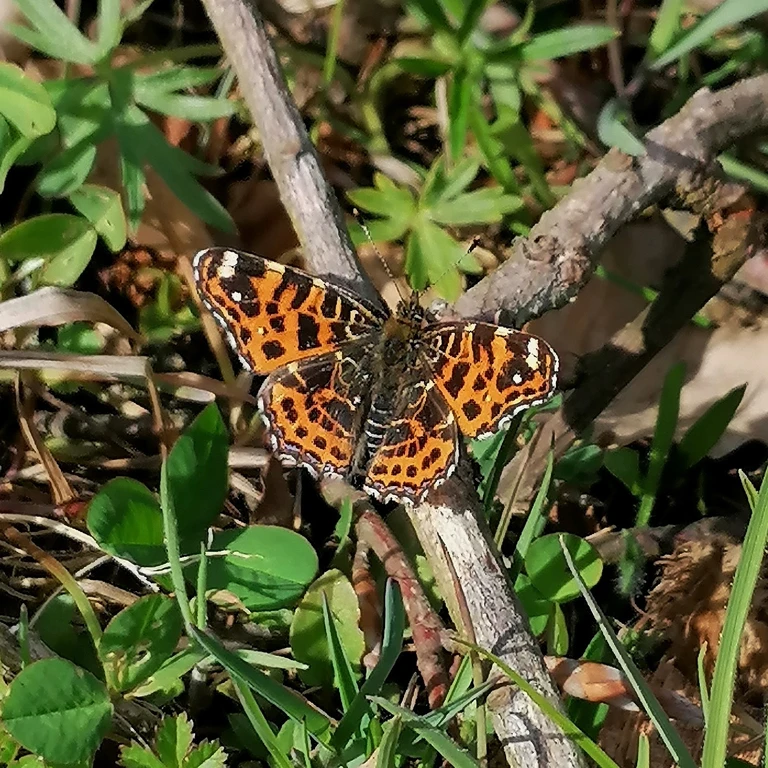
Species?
Araschnia levana
